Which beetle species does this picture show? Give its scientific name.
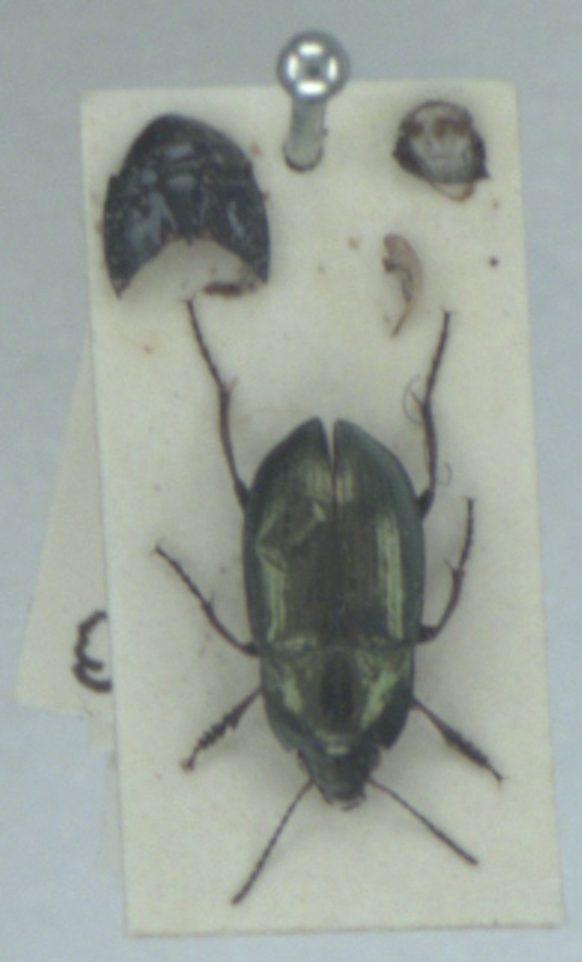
Amara spreta
